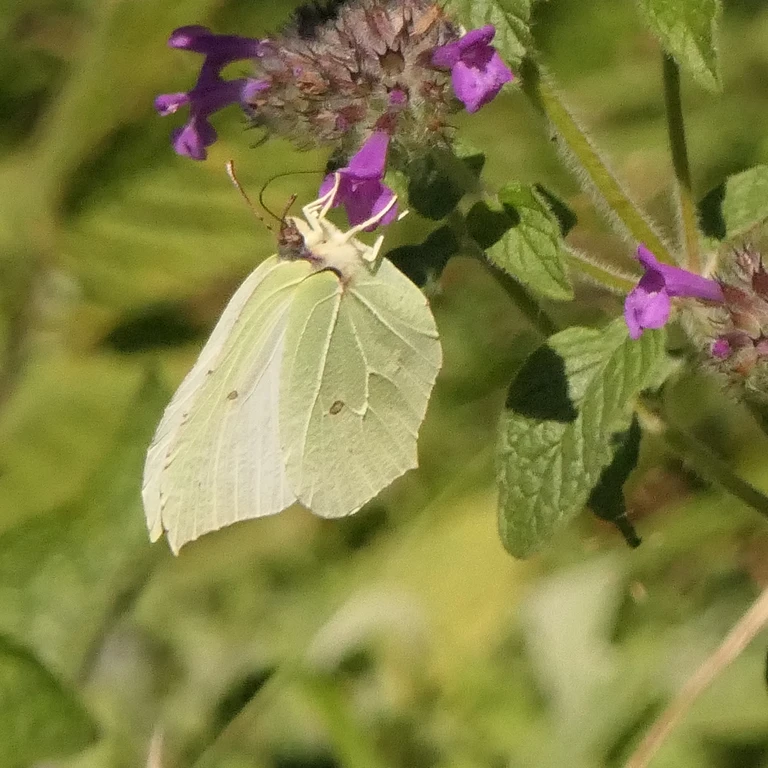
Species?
Gonepteryx rhamni
